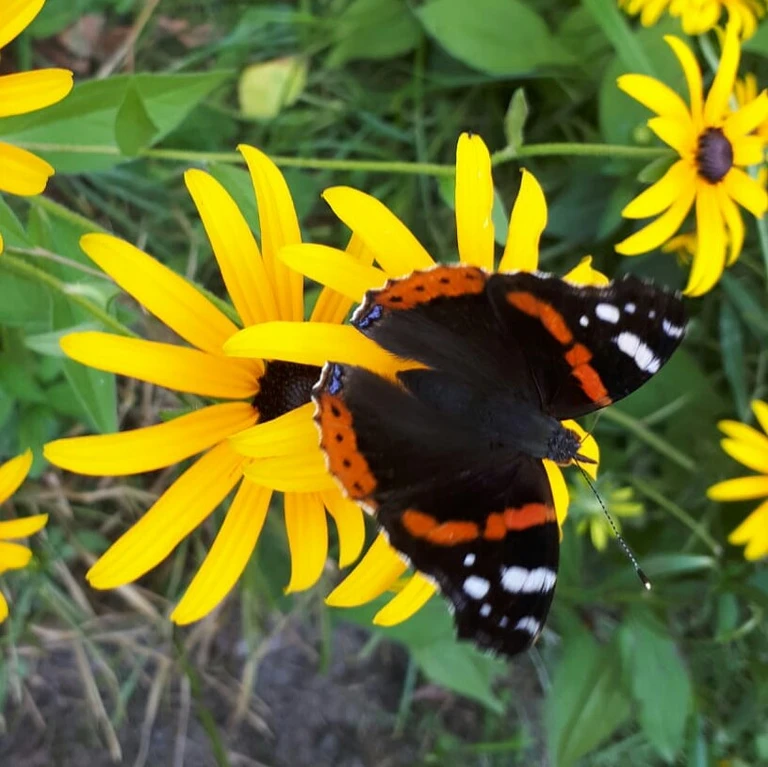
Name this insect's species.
Vanessa atalanta
